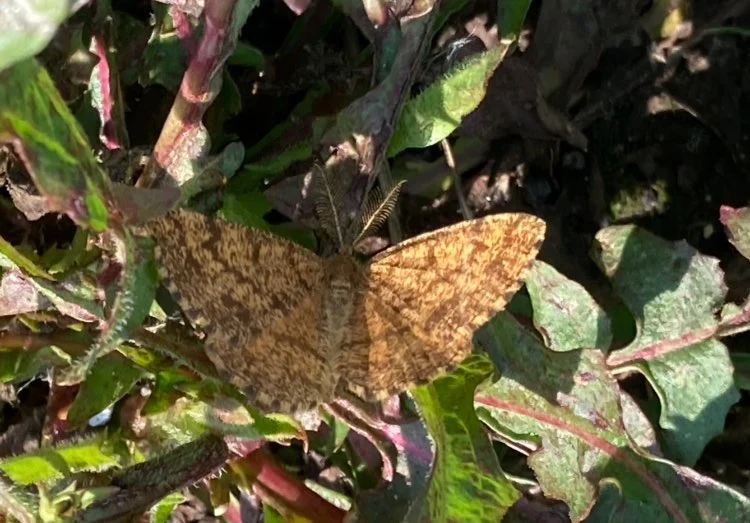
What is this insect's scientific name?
Ematurga atomaria
